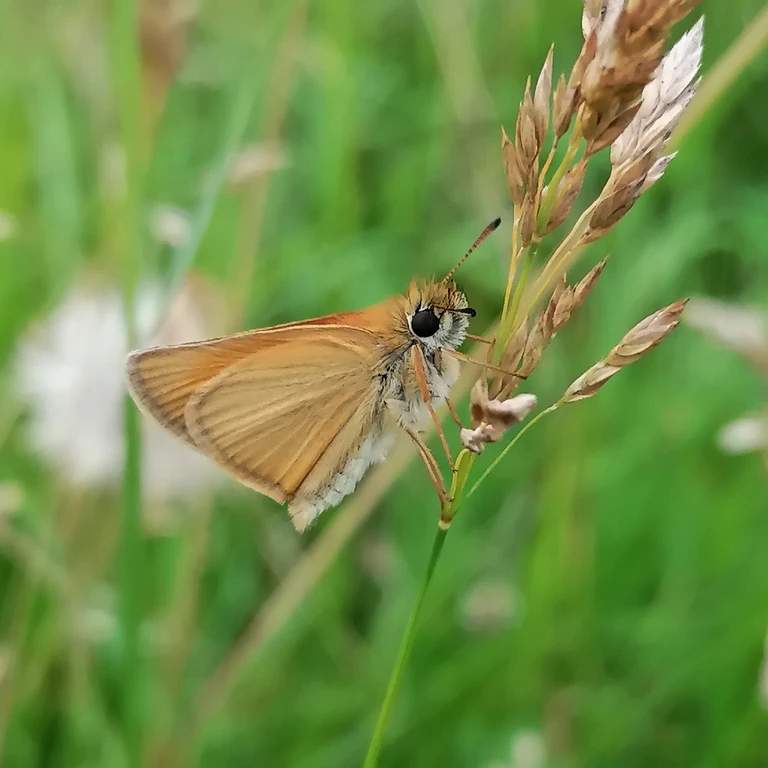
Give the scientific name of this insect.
Thymelicus lineola
